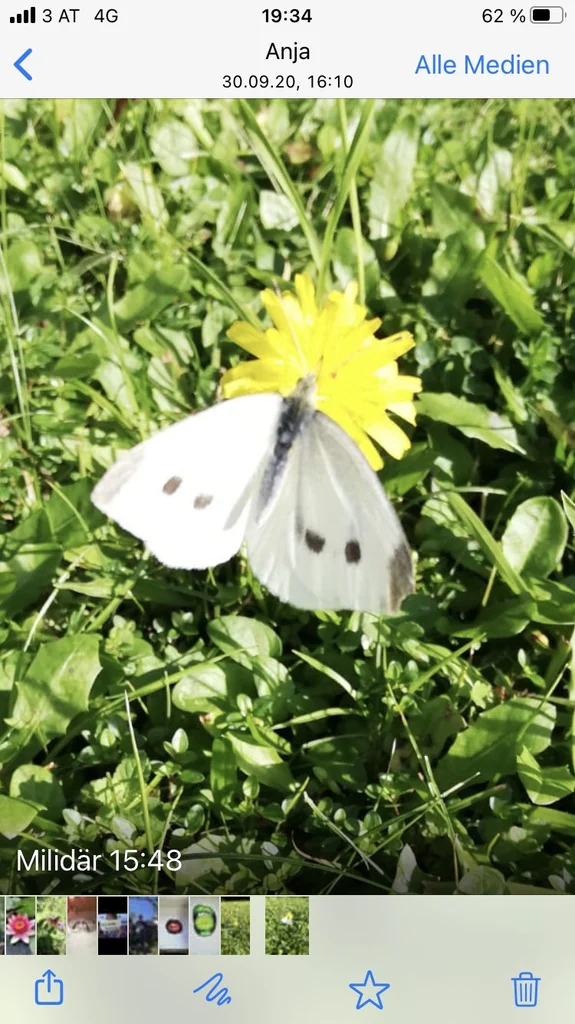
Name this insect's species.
Pieris rapae
